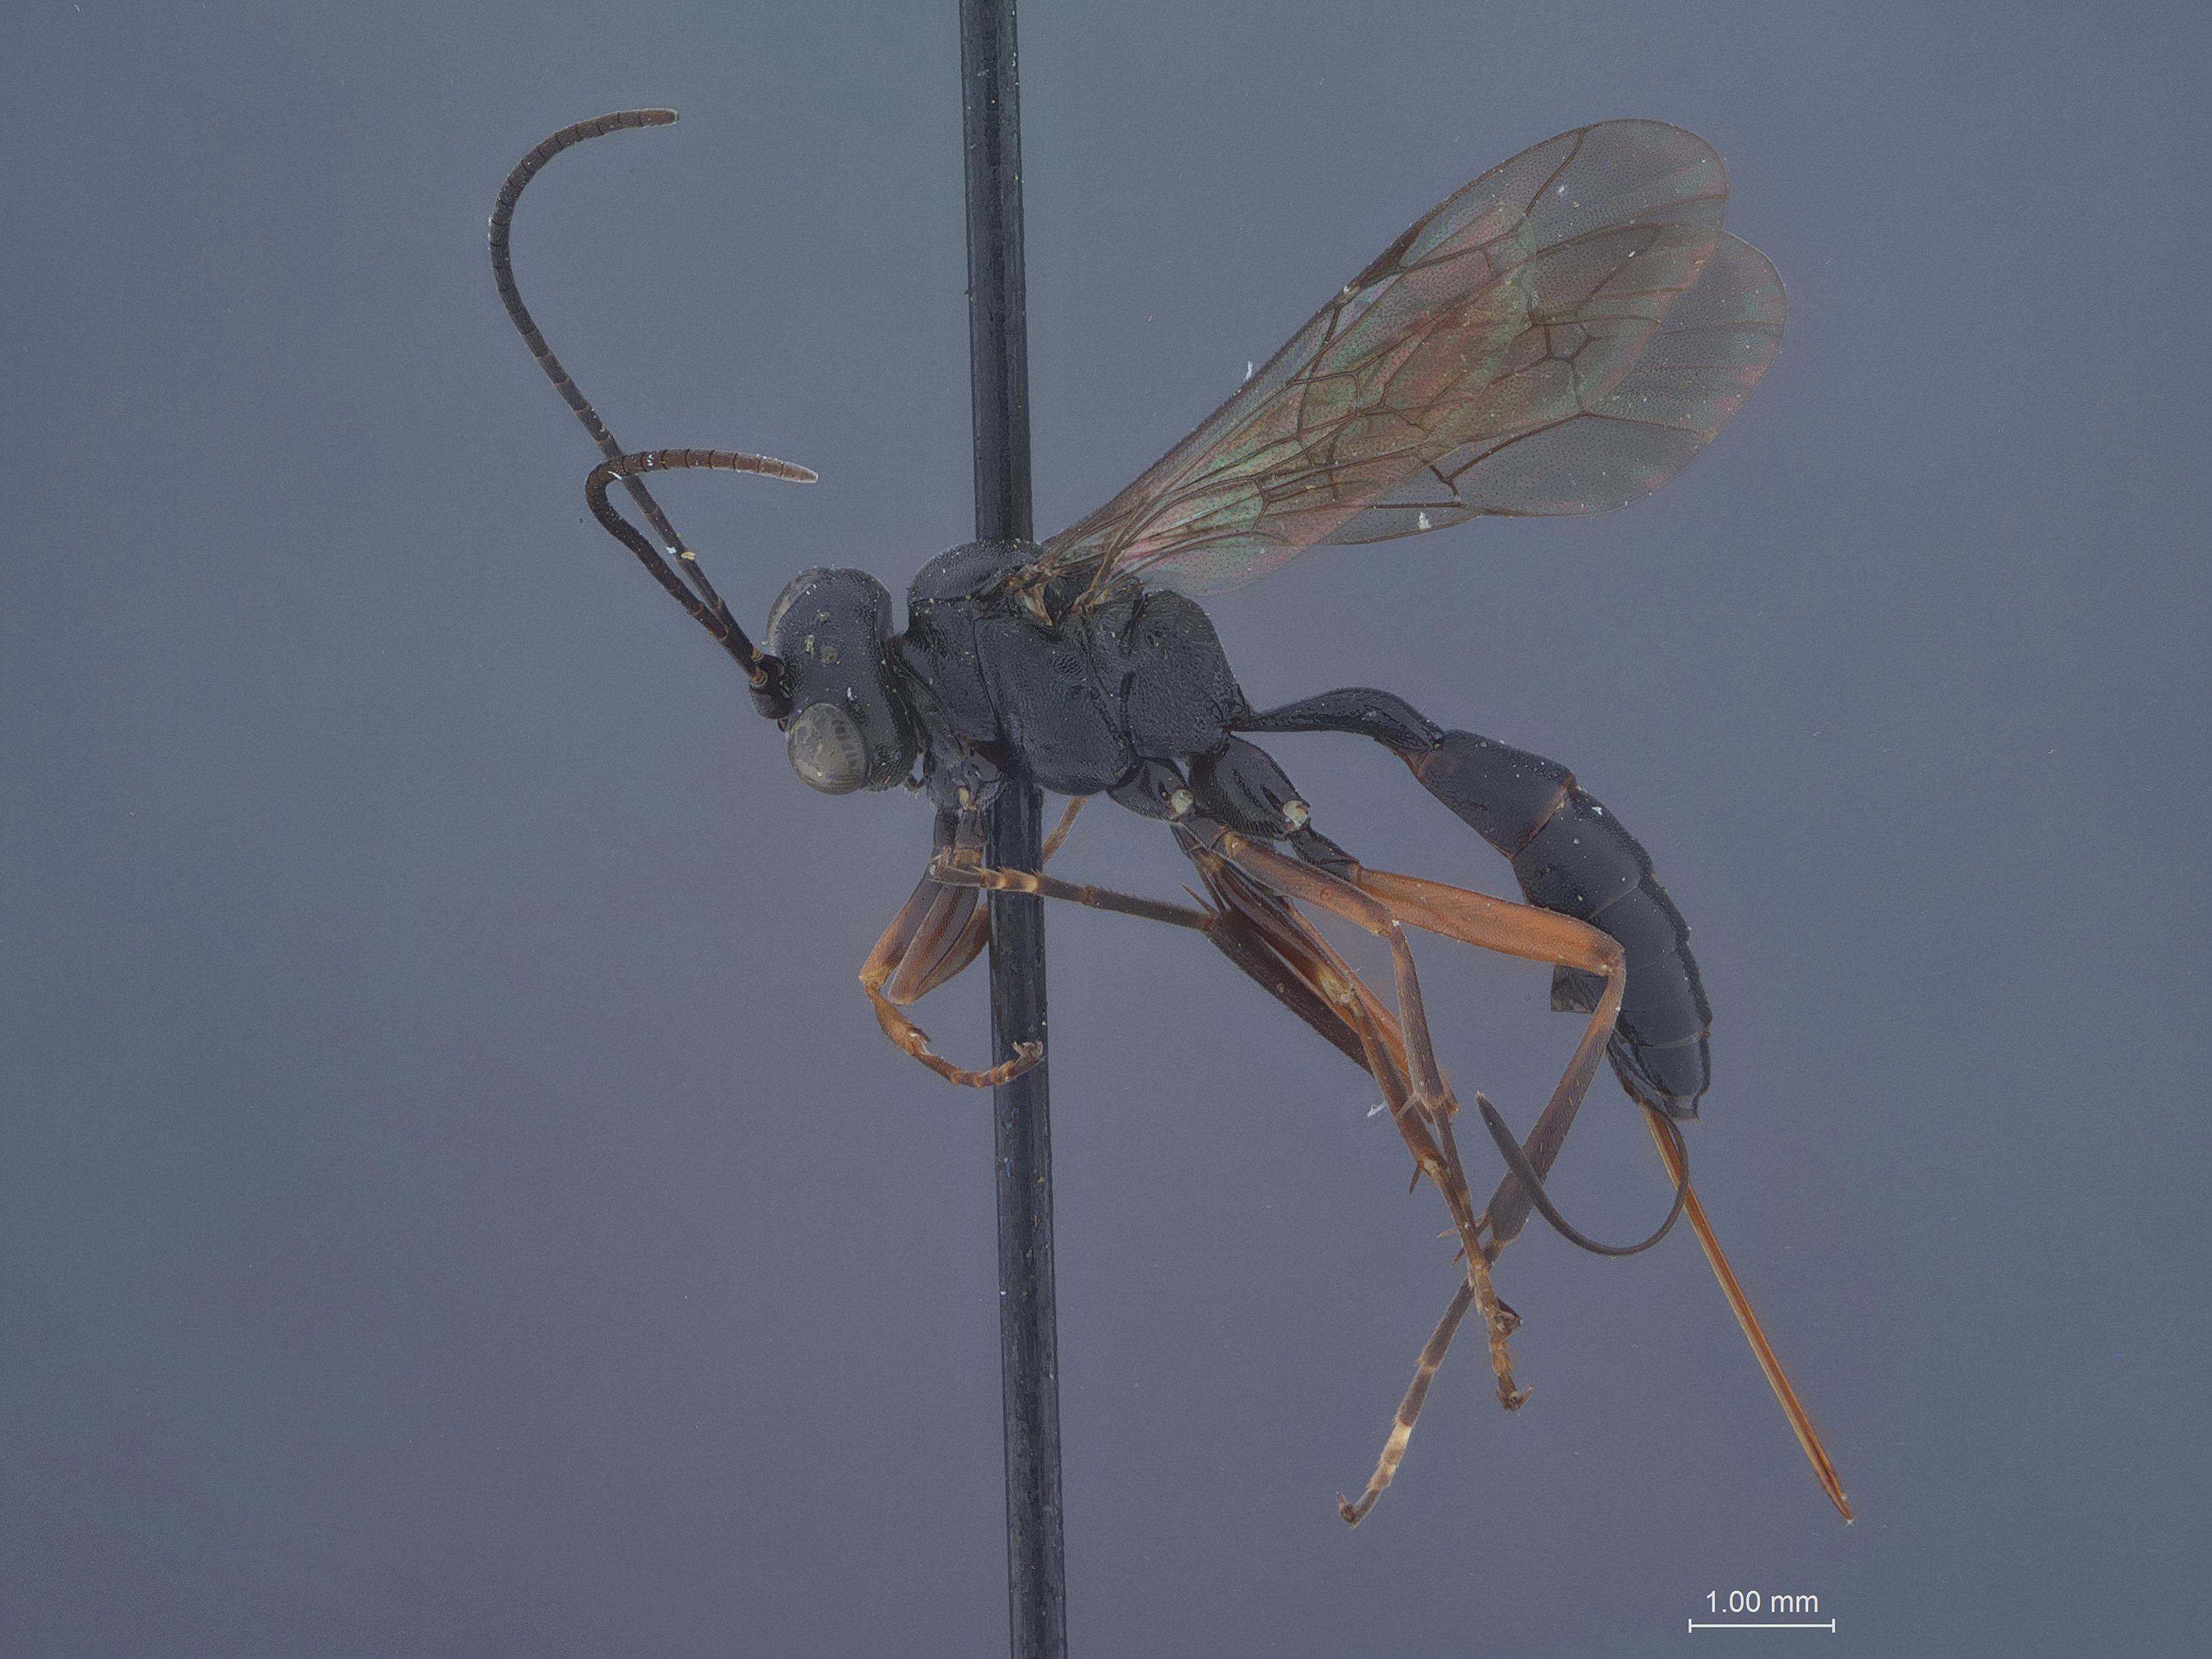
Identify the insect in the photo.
Aritranis imitator
